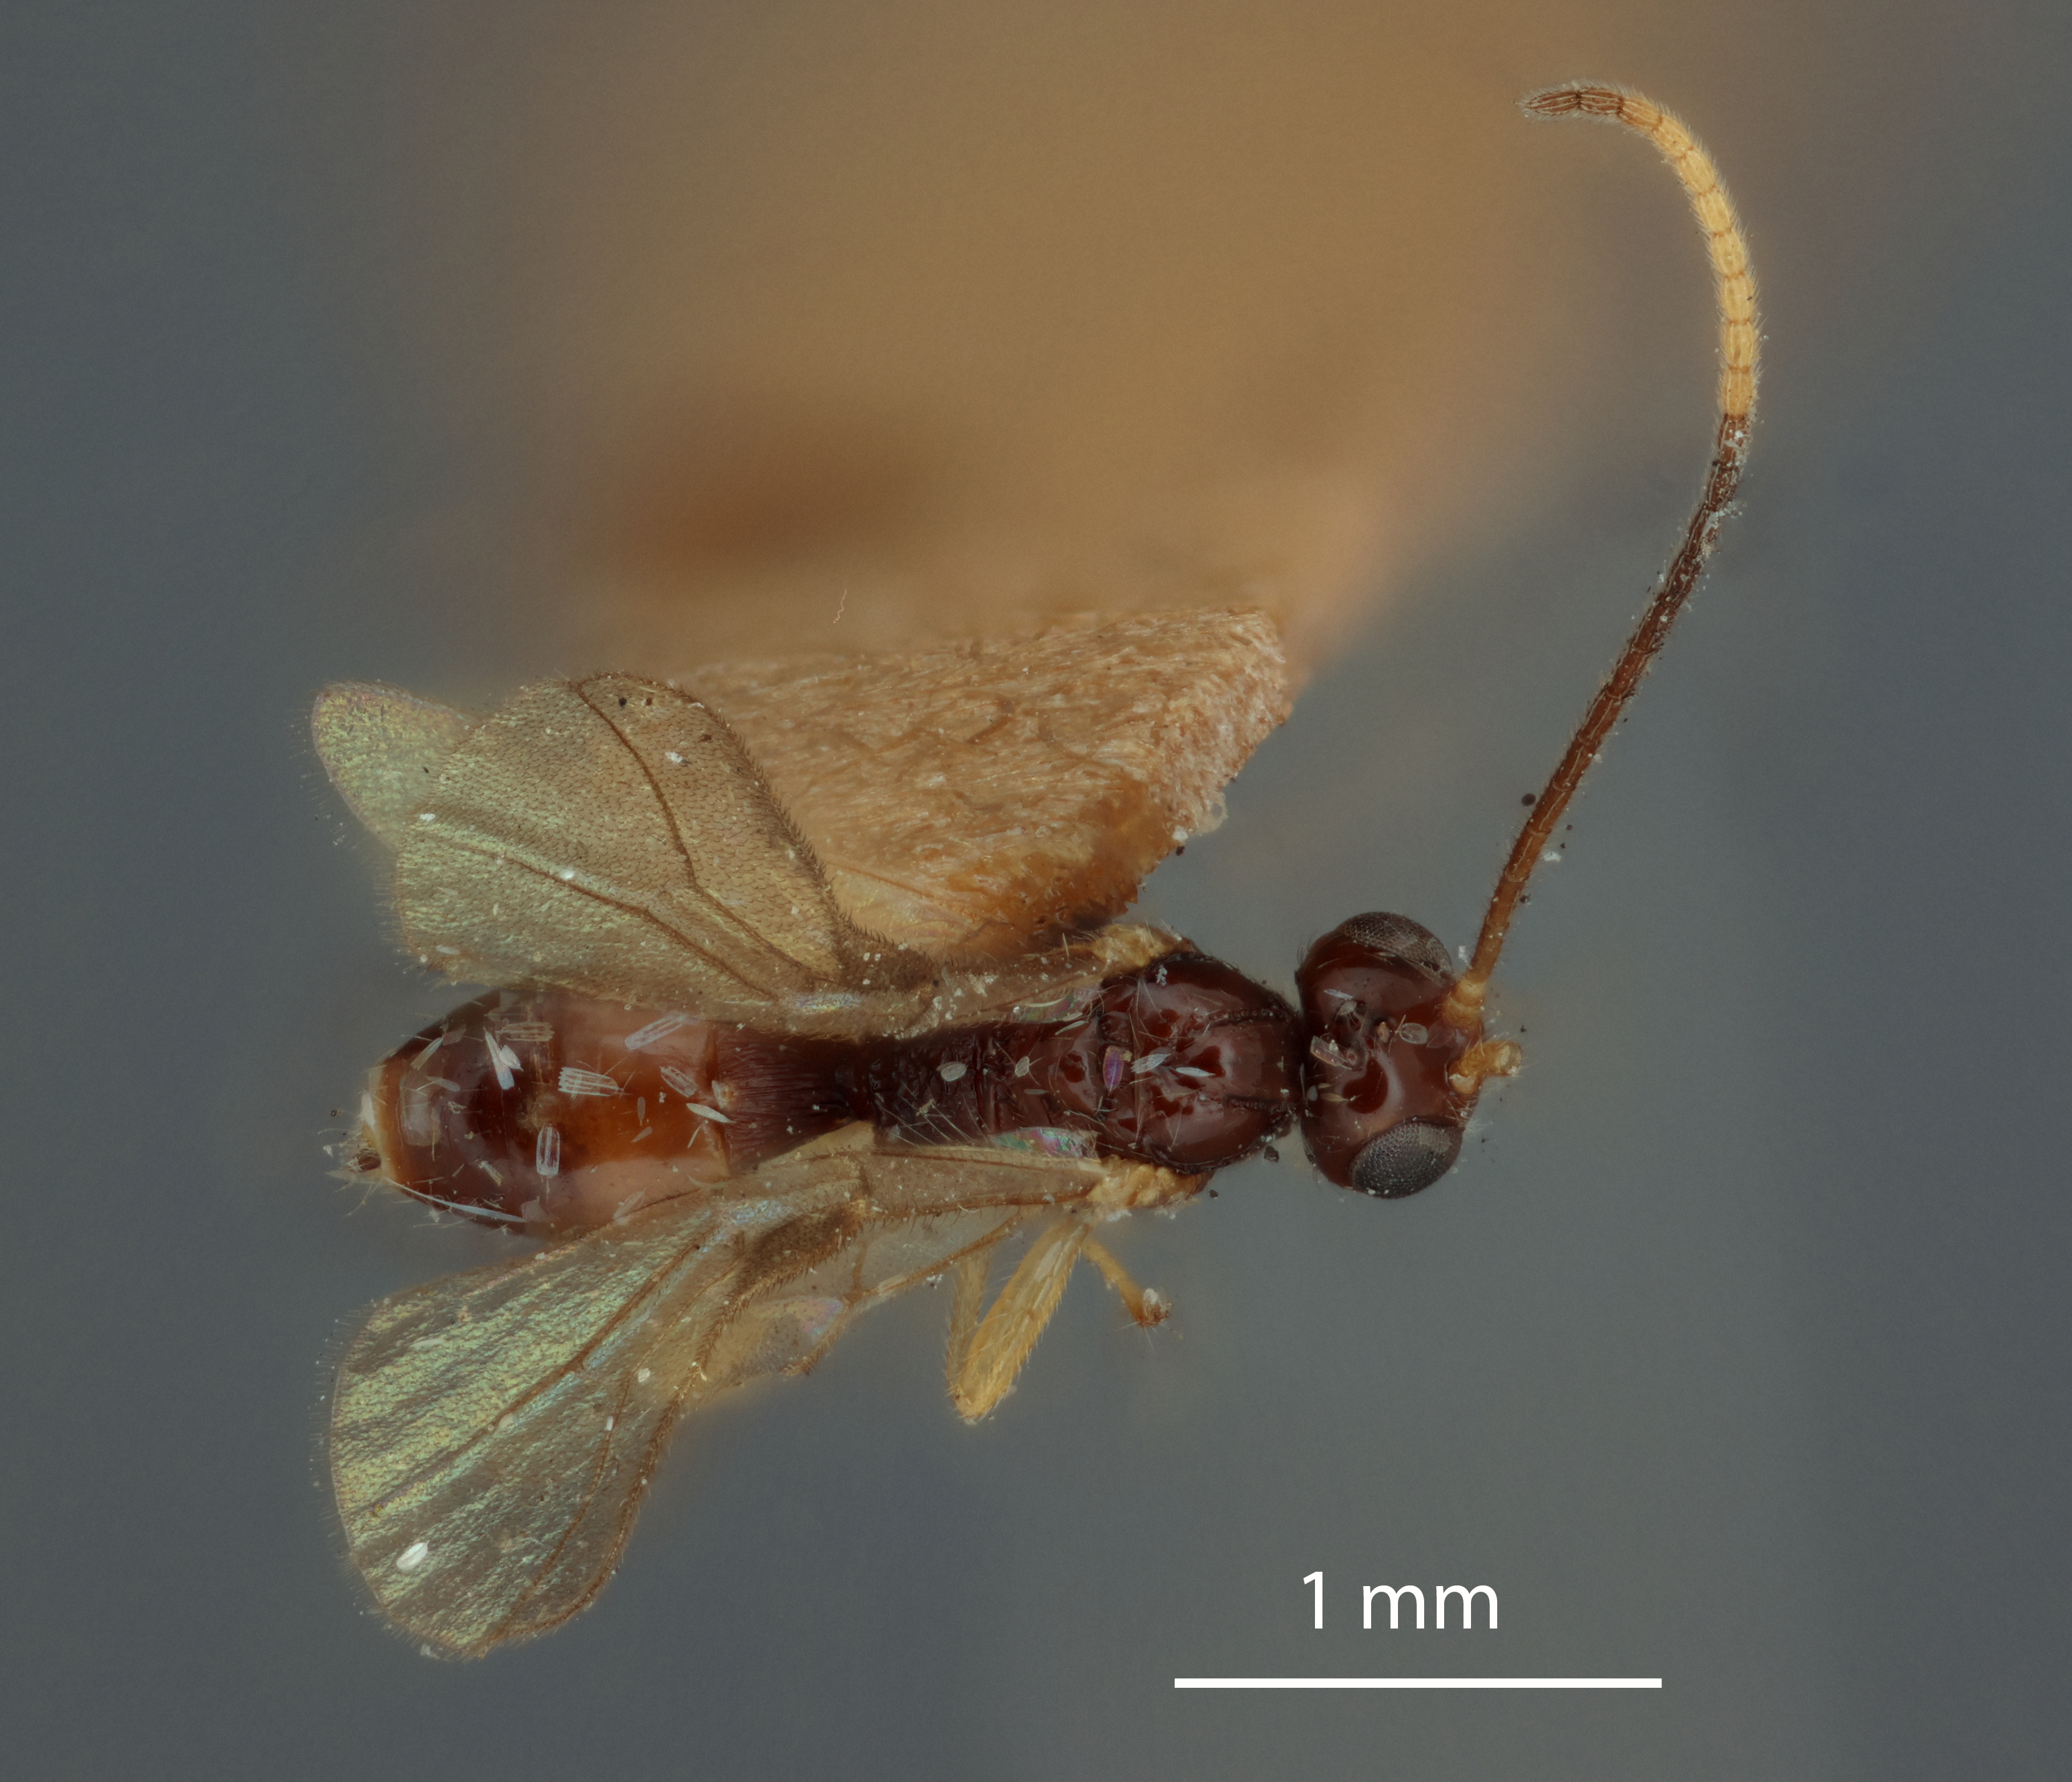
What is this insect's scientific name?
Opius cincticornis
